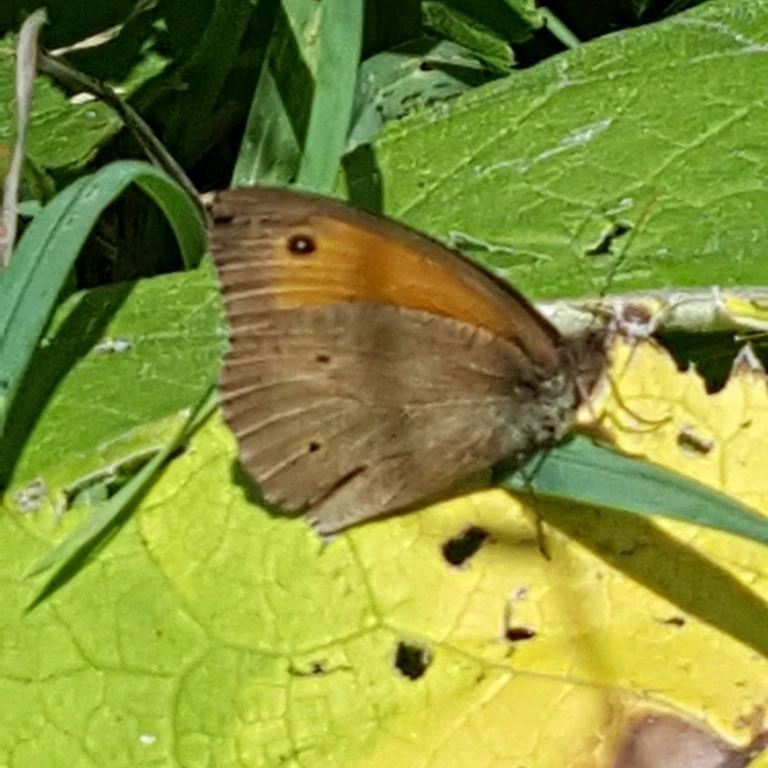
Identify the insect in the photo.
Maniola jurtina
